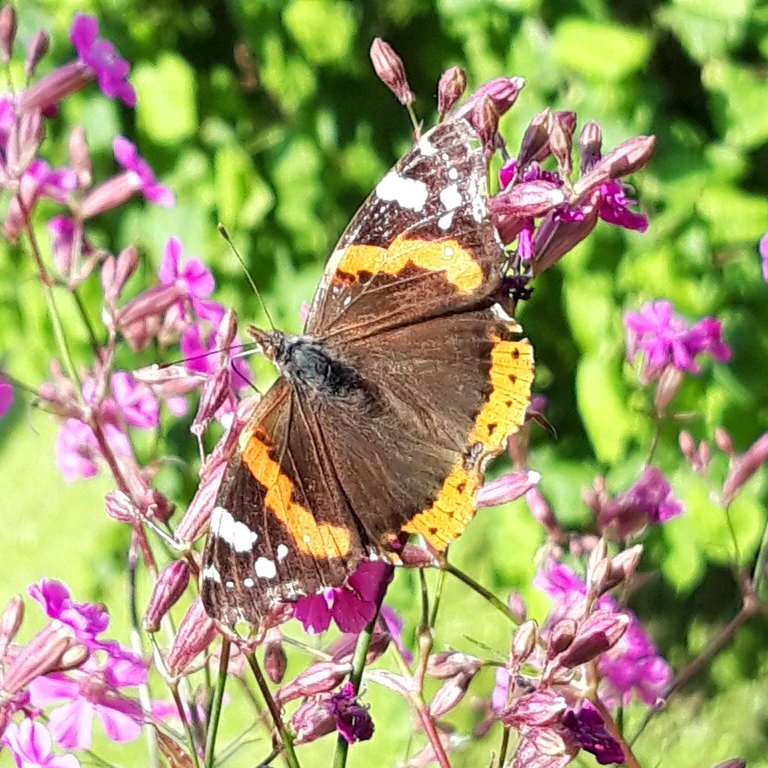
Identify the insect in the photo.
Vanessa atalanta
